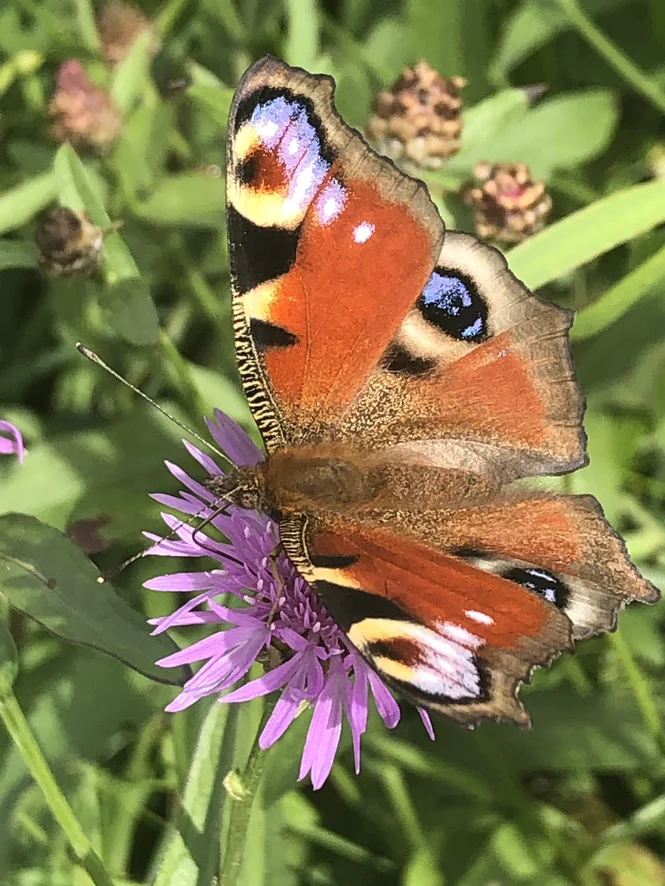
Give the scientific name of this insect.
Aglais io
